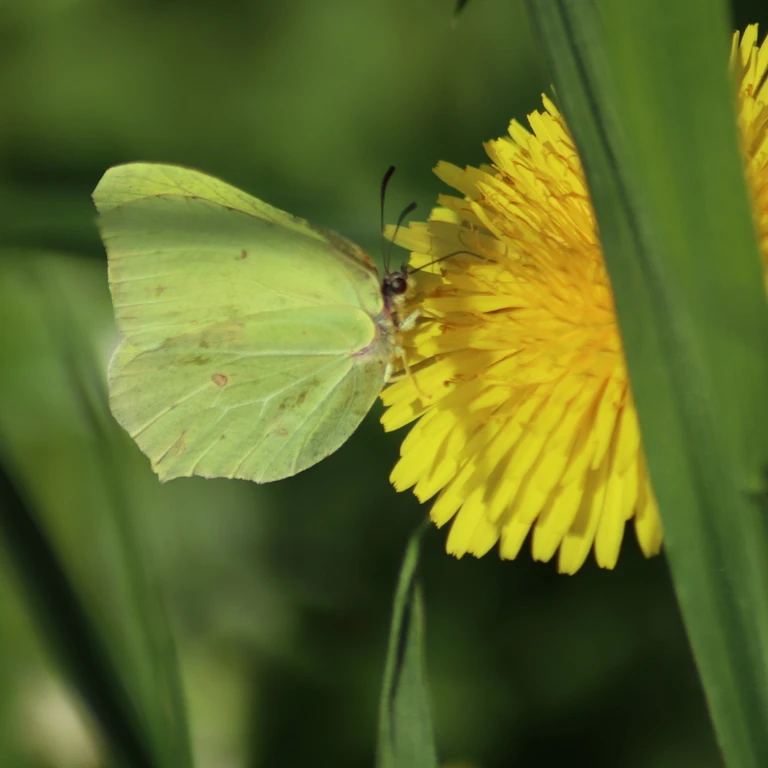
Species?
Gonepteryx rhamni
